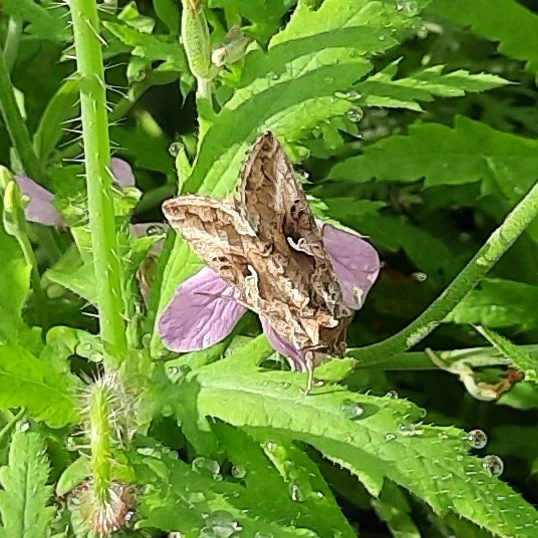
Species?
Autographa gamma
